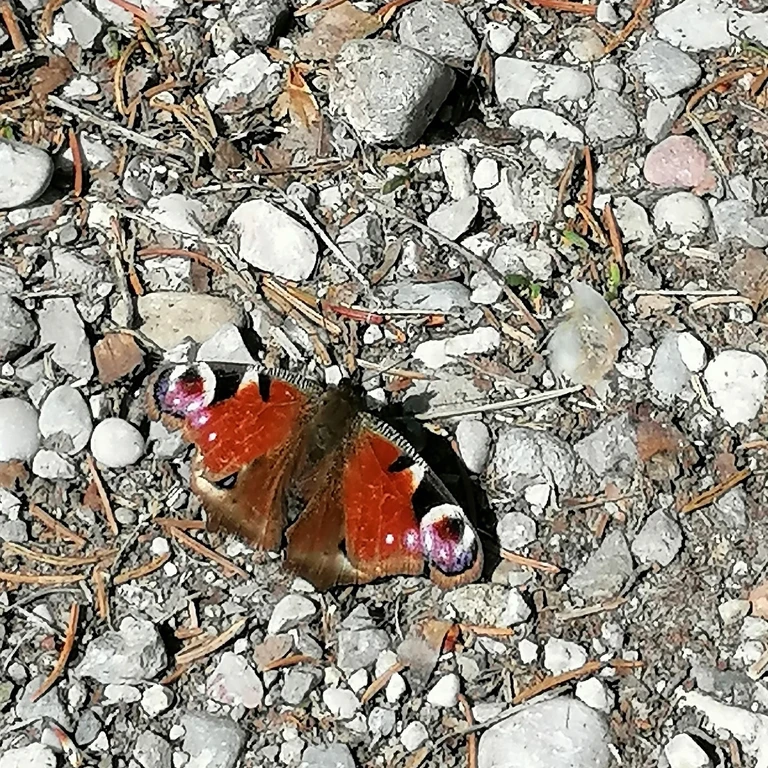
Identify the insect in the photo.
Aglais io
